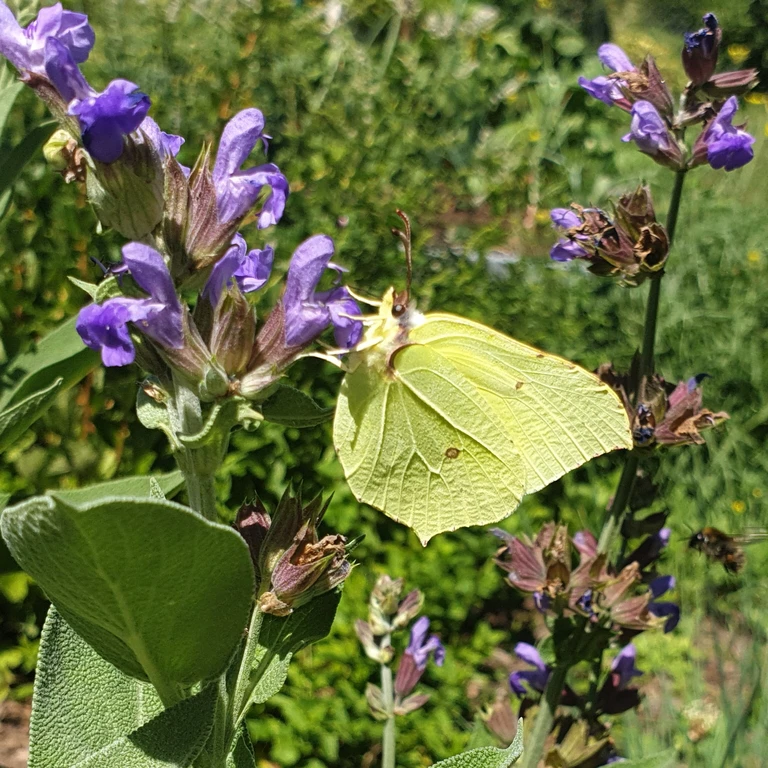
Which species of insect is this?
Gonepteryx rhamni
